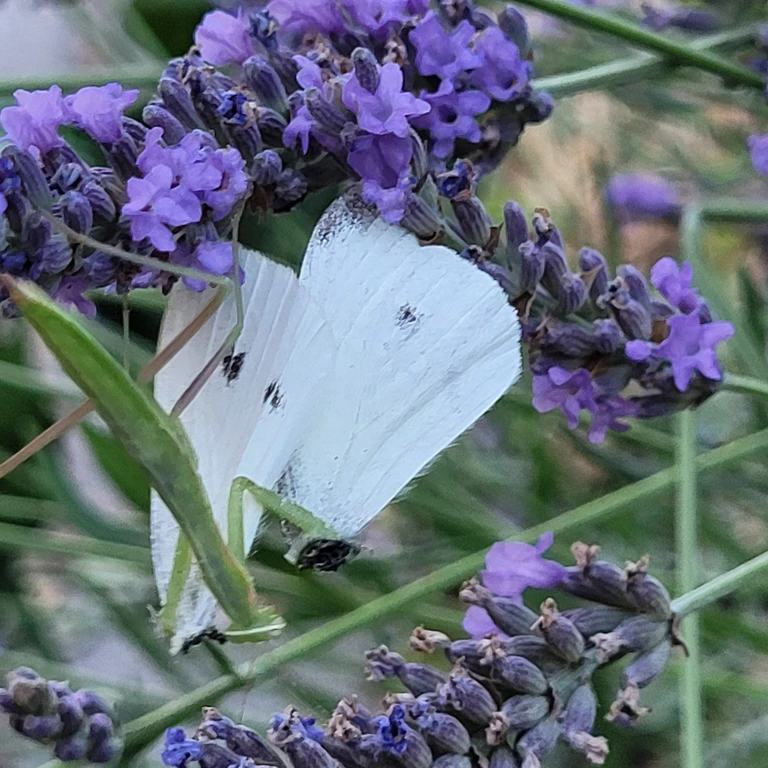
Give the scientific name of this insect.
Pieris rapae
